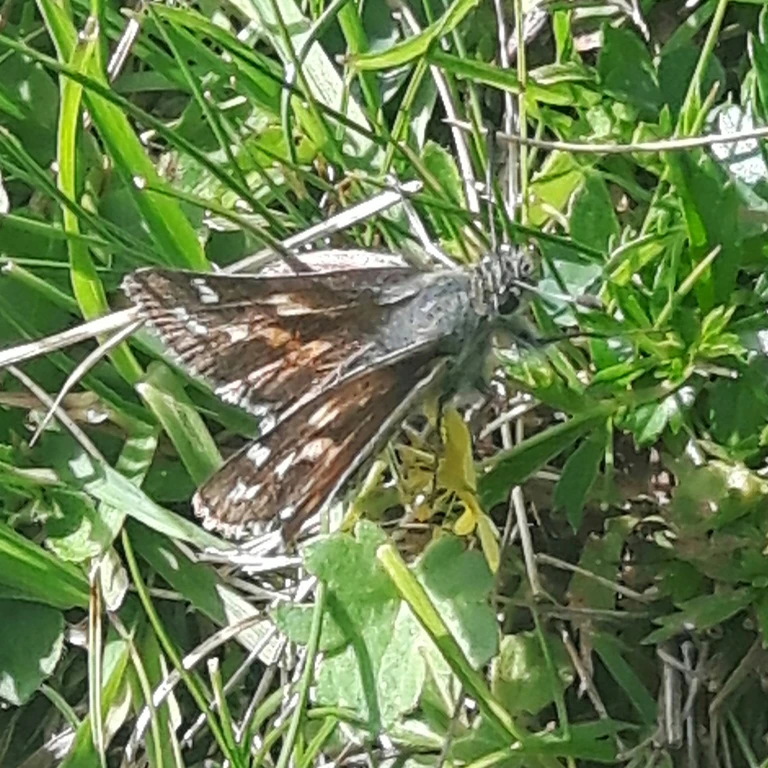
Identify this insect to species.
Hesperia comma
